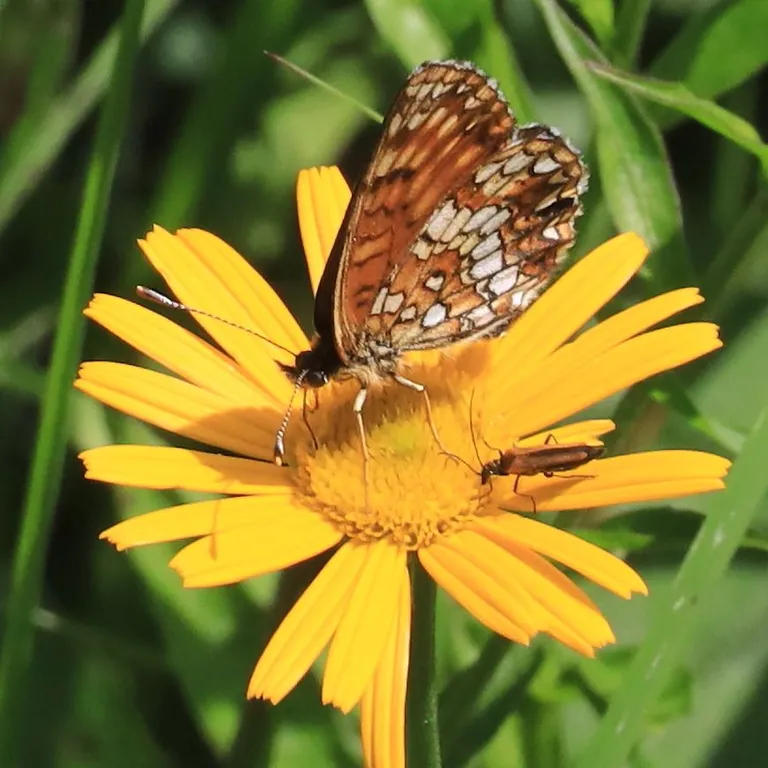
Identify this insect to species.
Melitaea diamina
